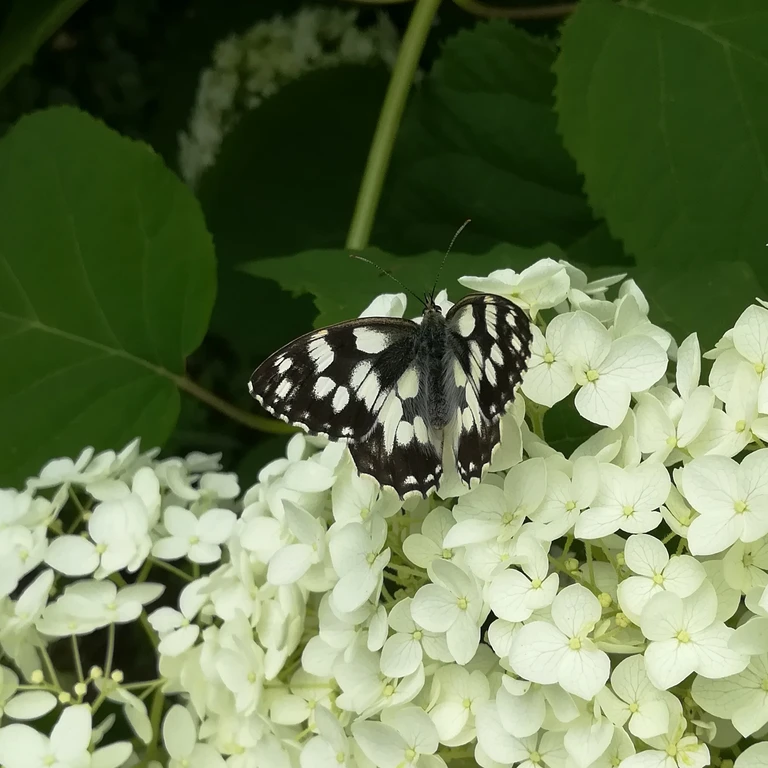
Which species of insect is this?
Melanargia galathea
